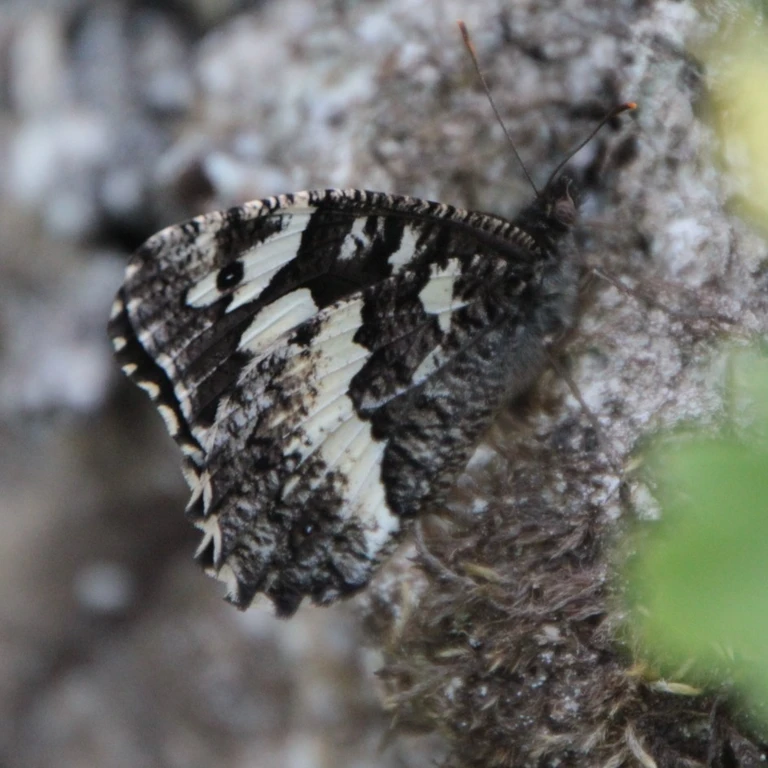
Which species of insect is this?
Brintesia circe
